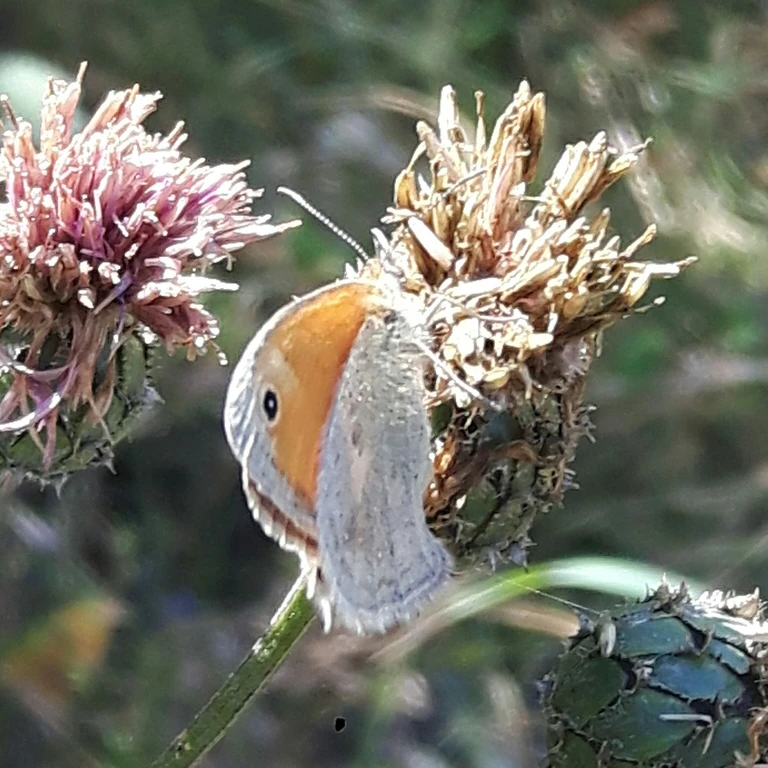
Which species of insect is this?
Coenonympha pamphilus
